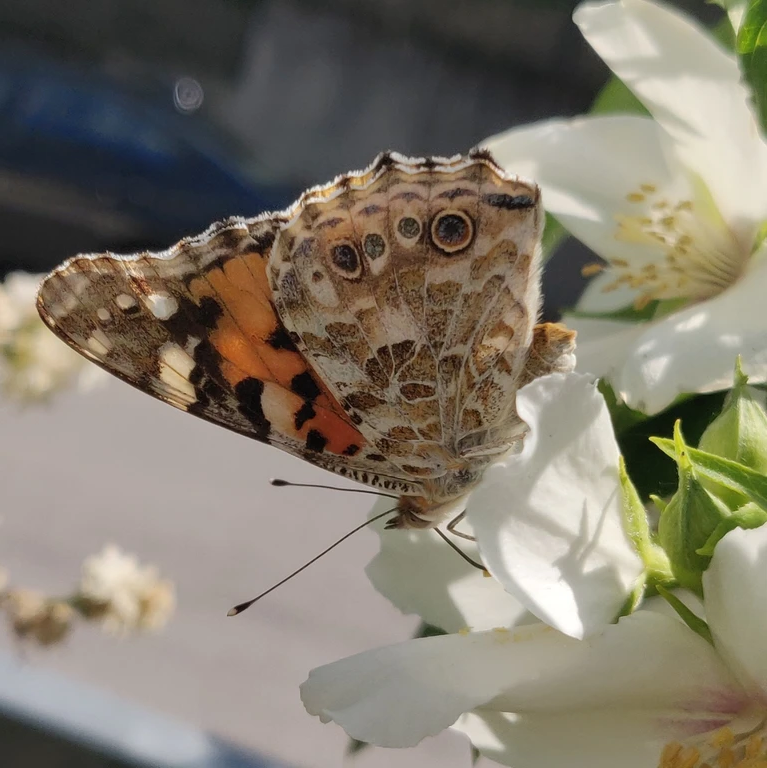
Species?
Vanessa cardui
